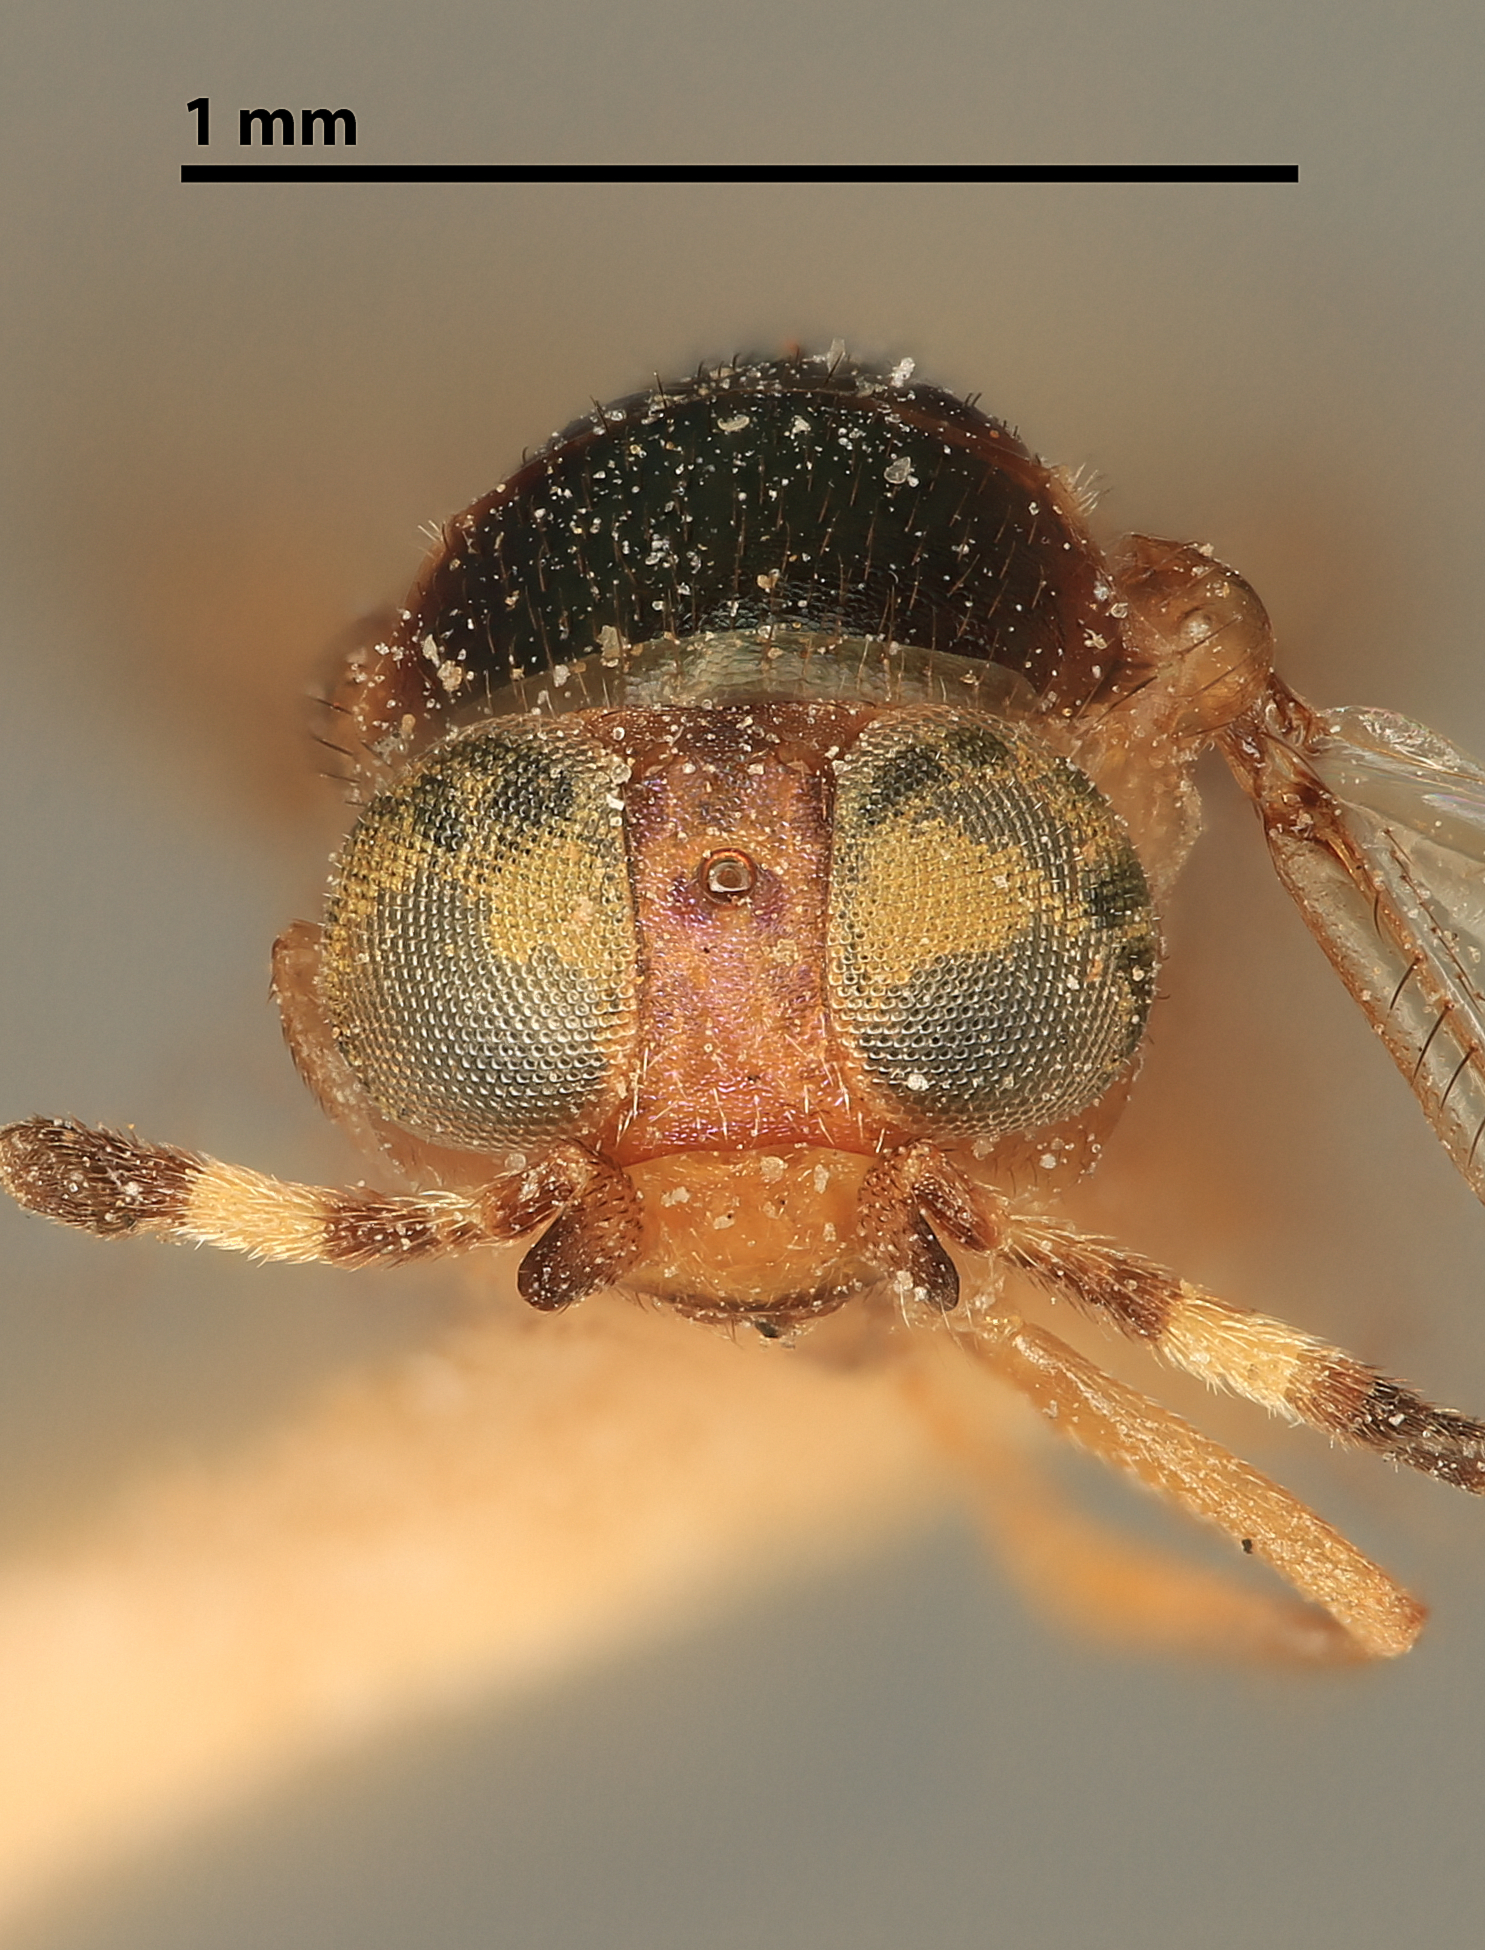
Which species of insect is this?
Microtligs yolandae
